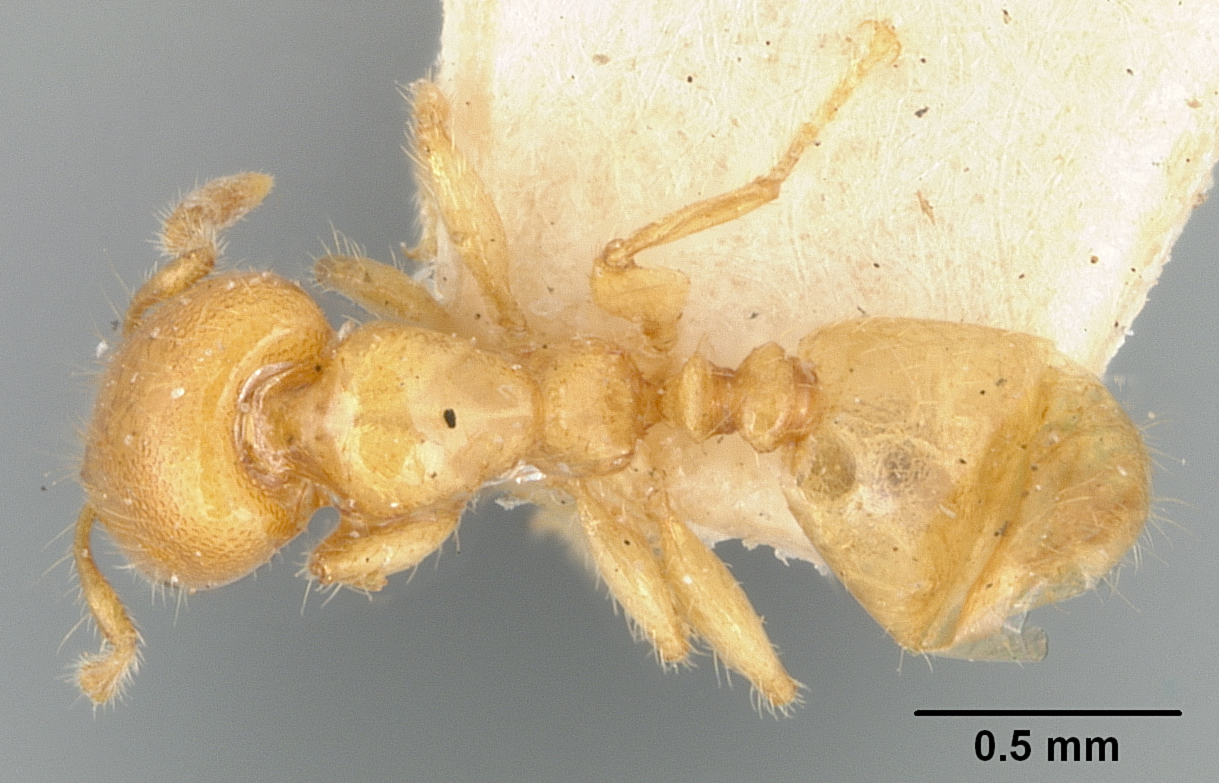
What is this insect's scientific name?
Liomyrmex dispar
